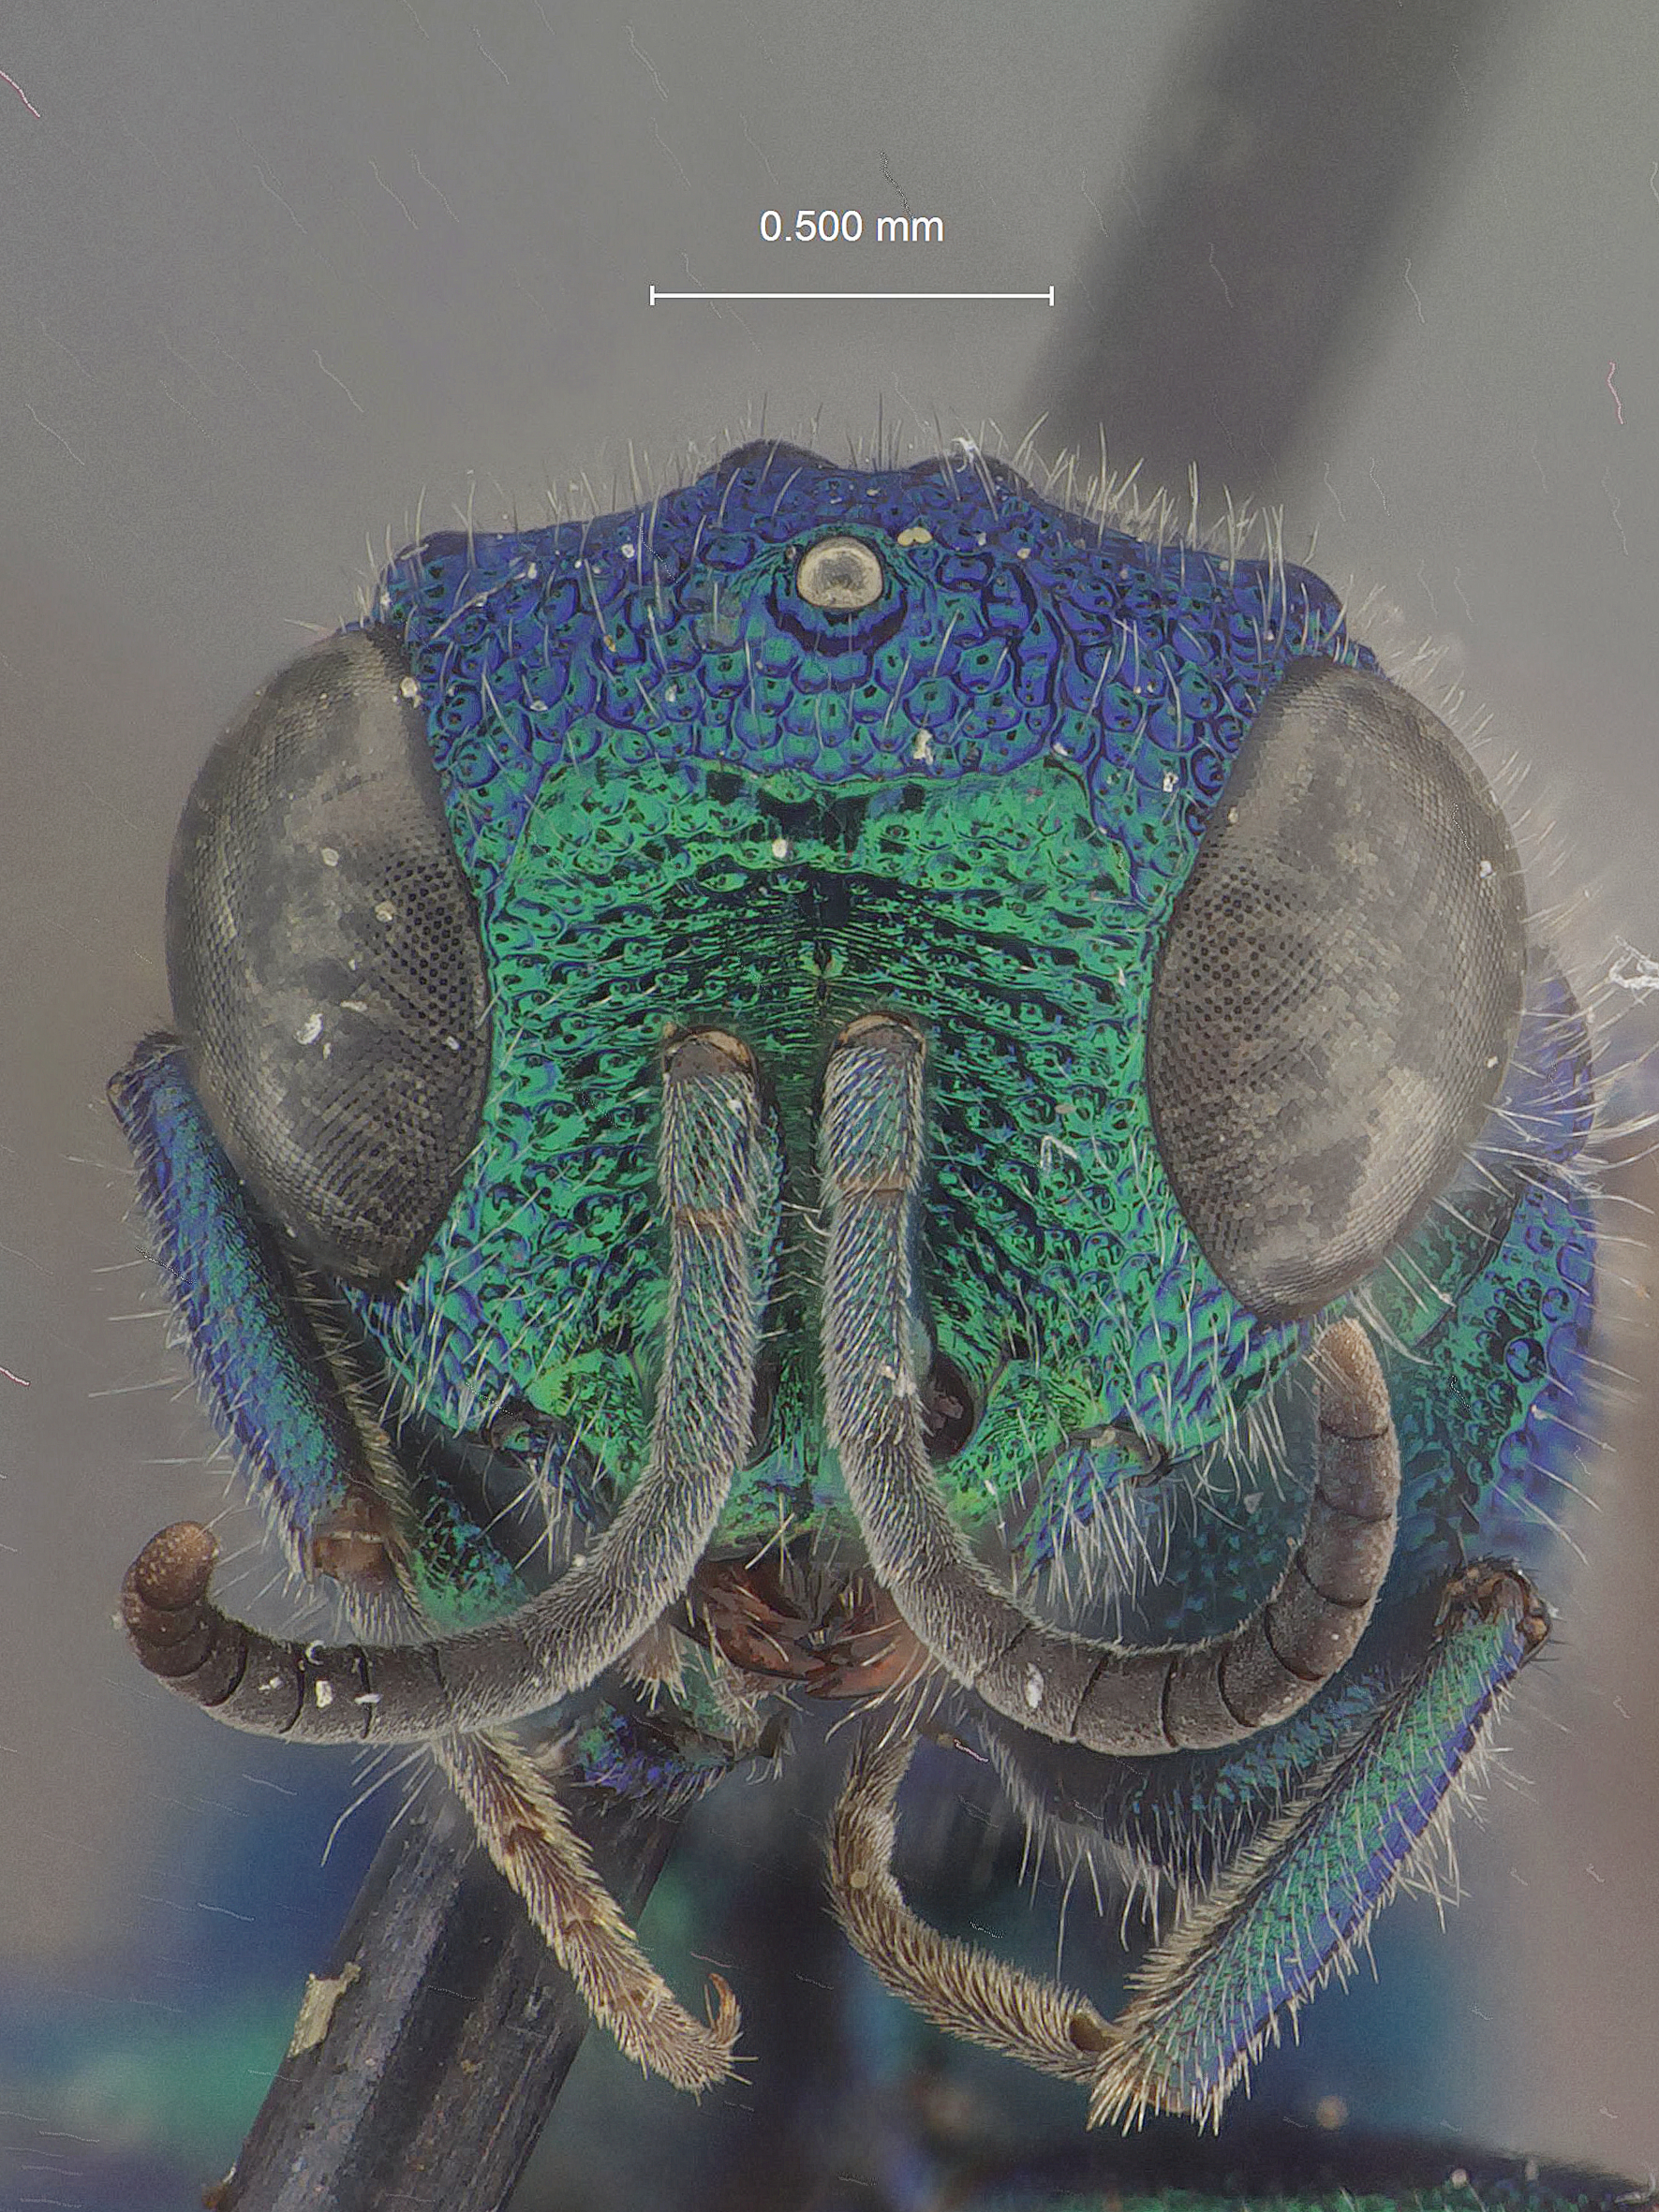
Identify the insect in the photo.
Chrysis enhuycki
